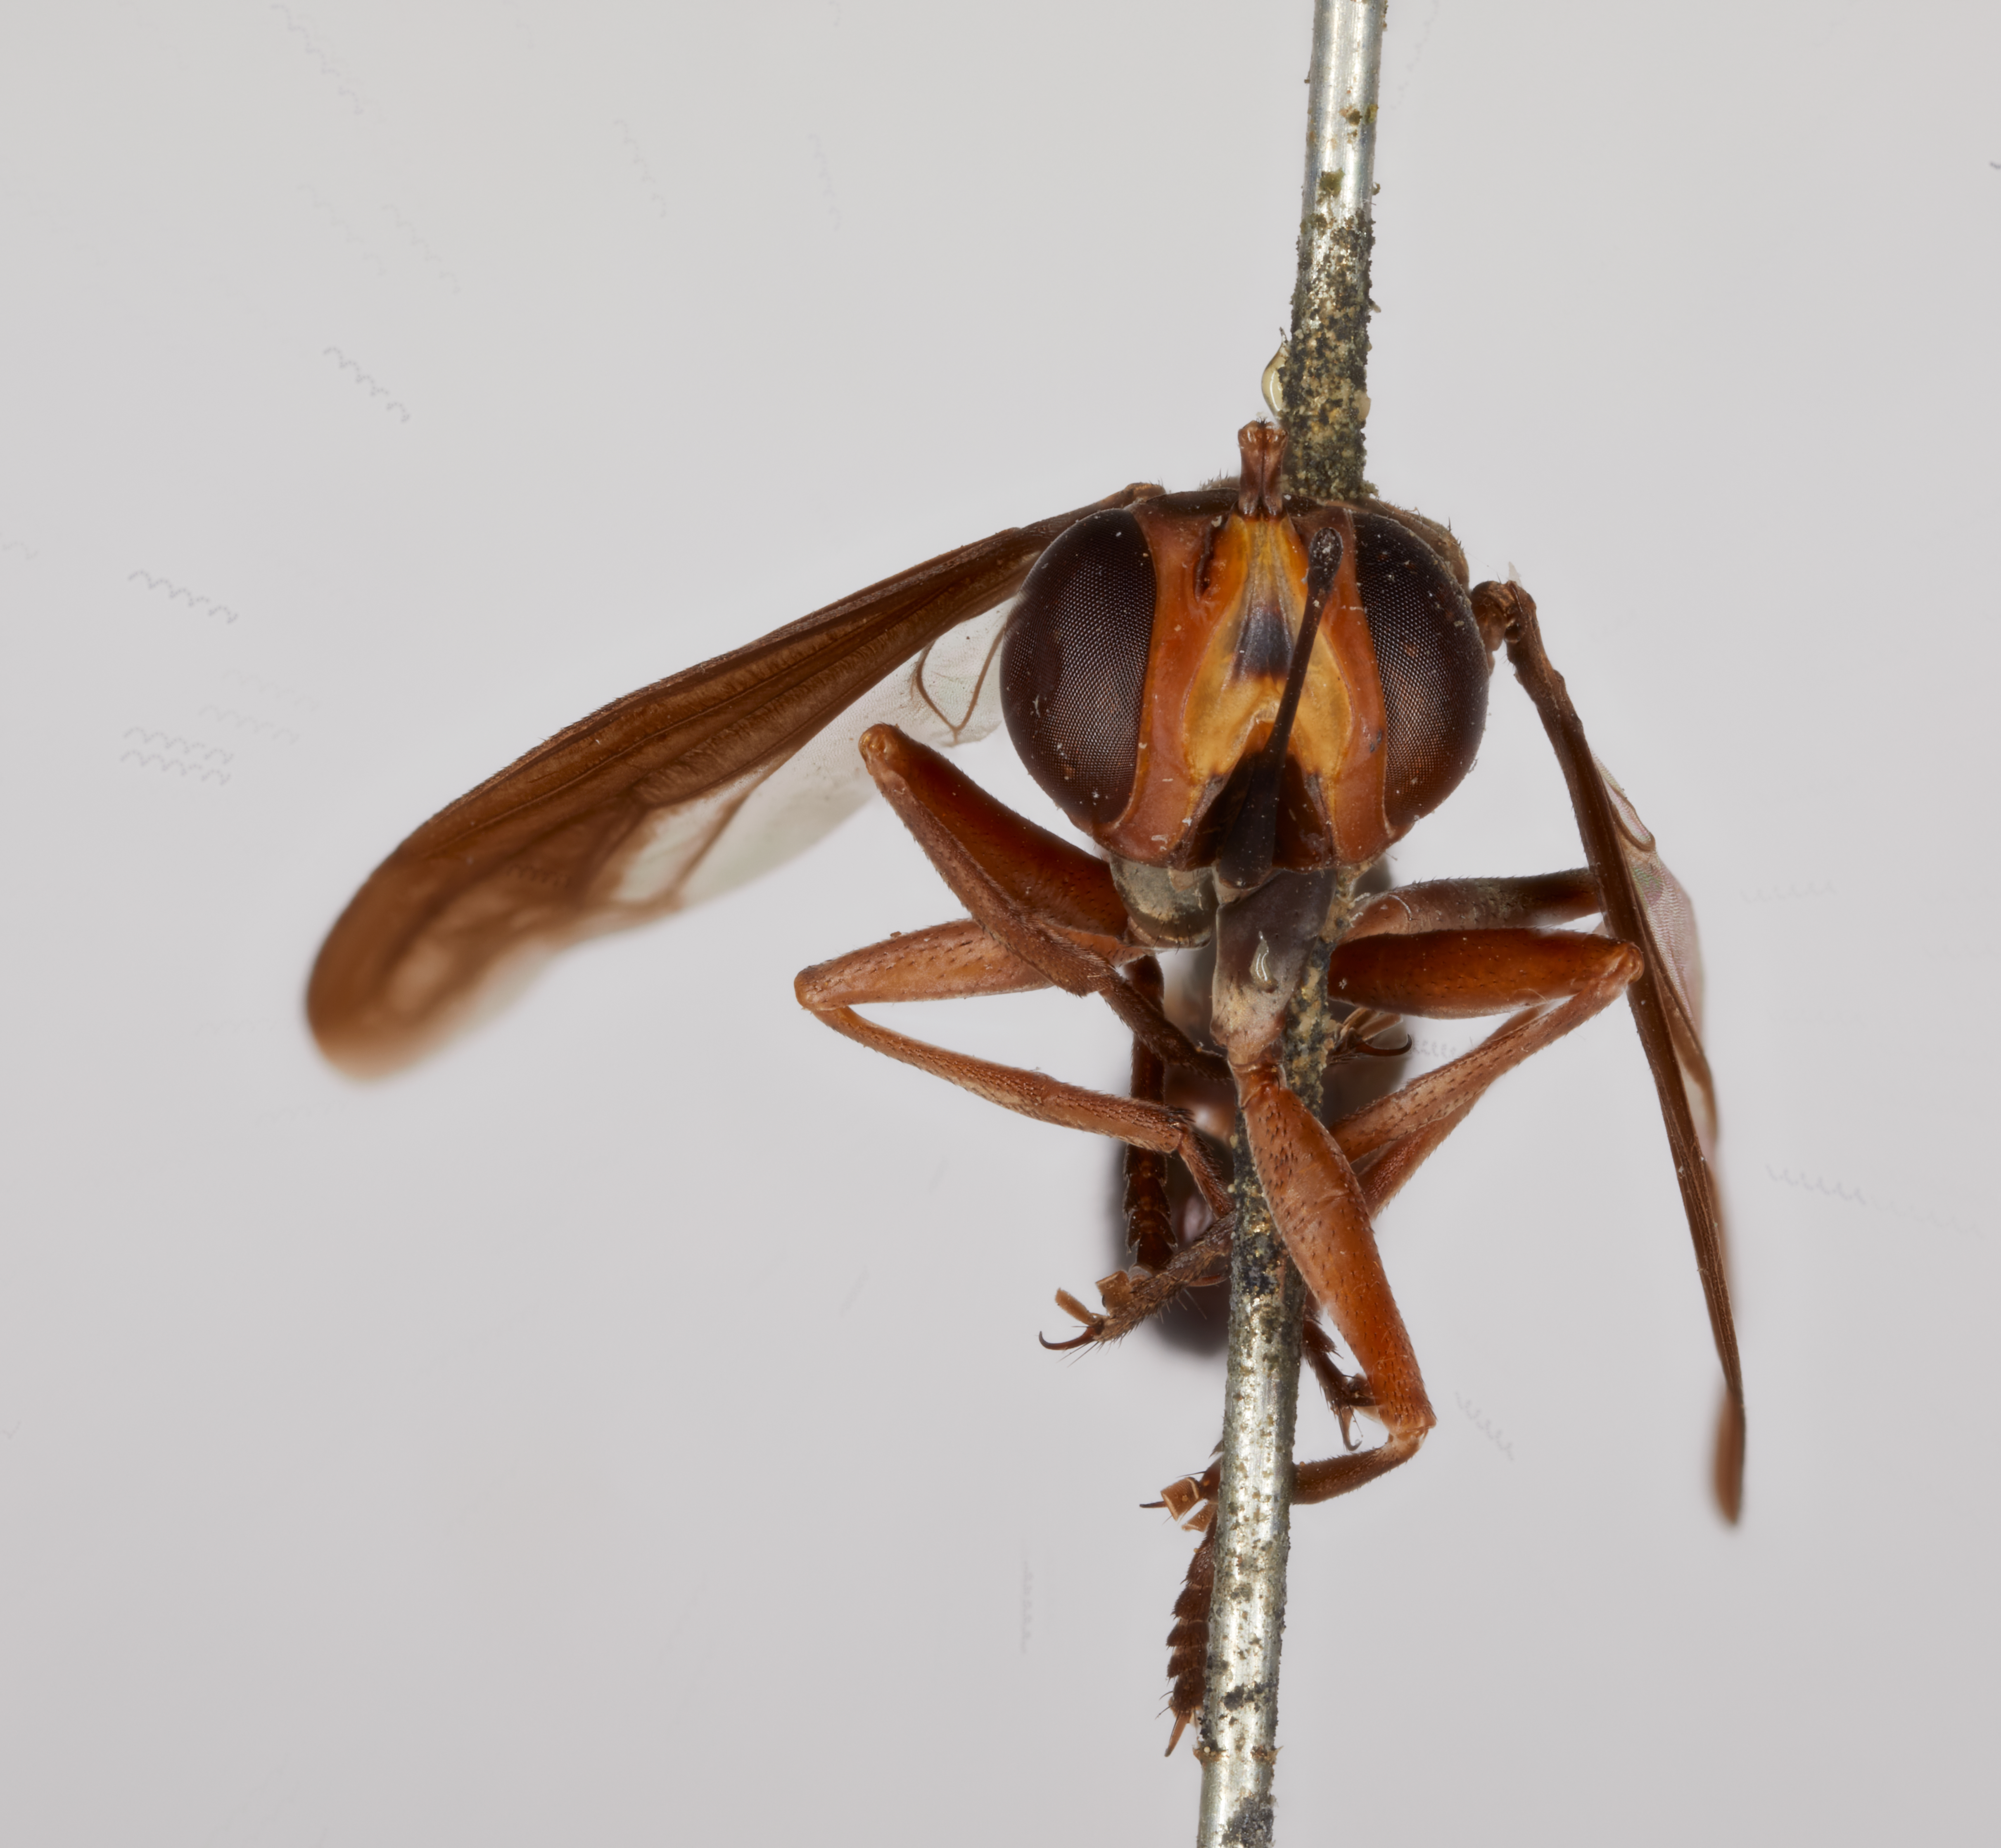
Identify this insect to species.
Physocephala philippinensis
